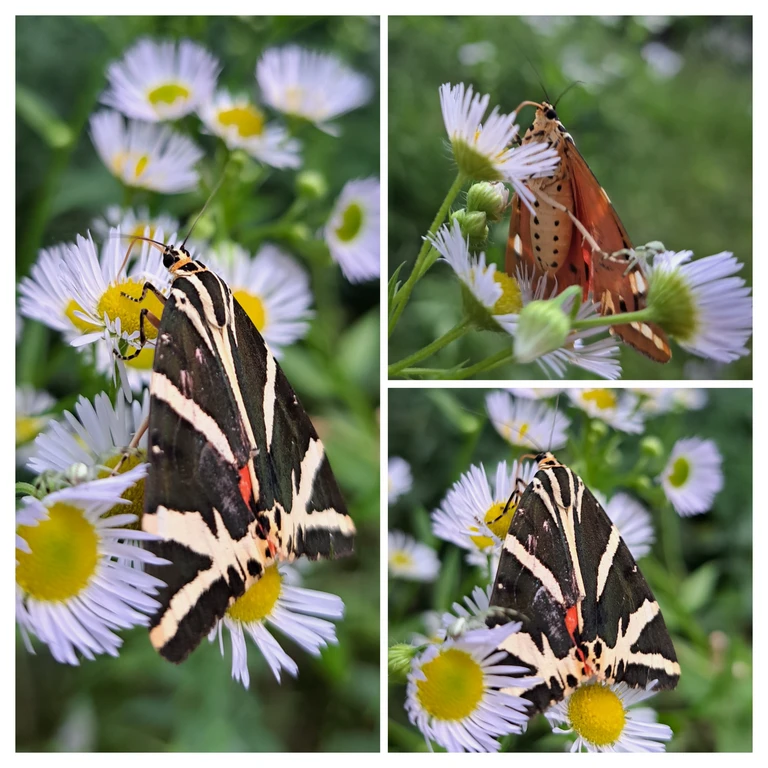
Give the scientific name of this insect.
Euplagia quadripunctaria
